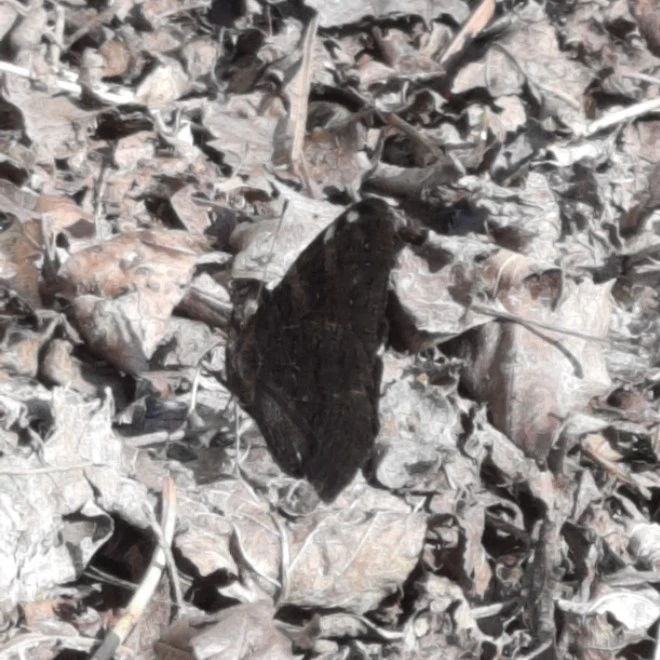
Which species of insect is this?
Aglais io
